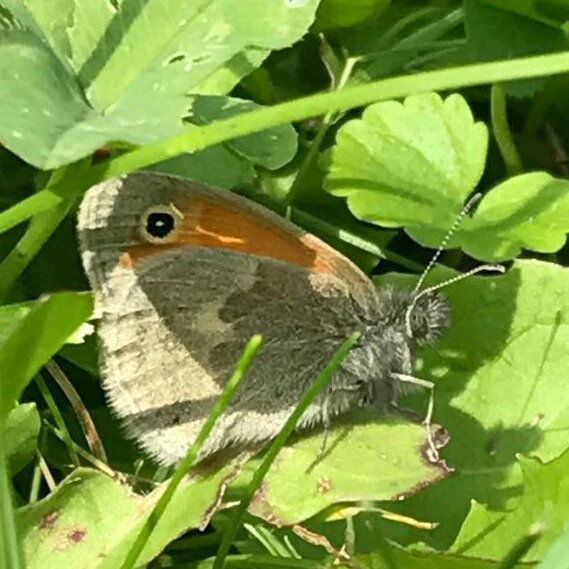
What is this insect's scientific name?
Coenonympha pamphilus
